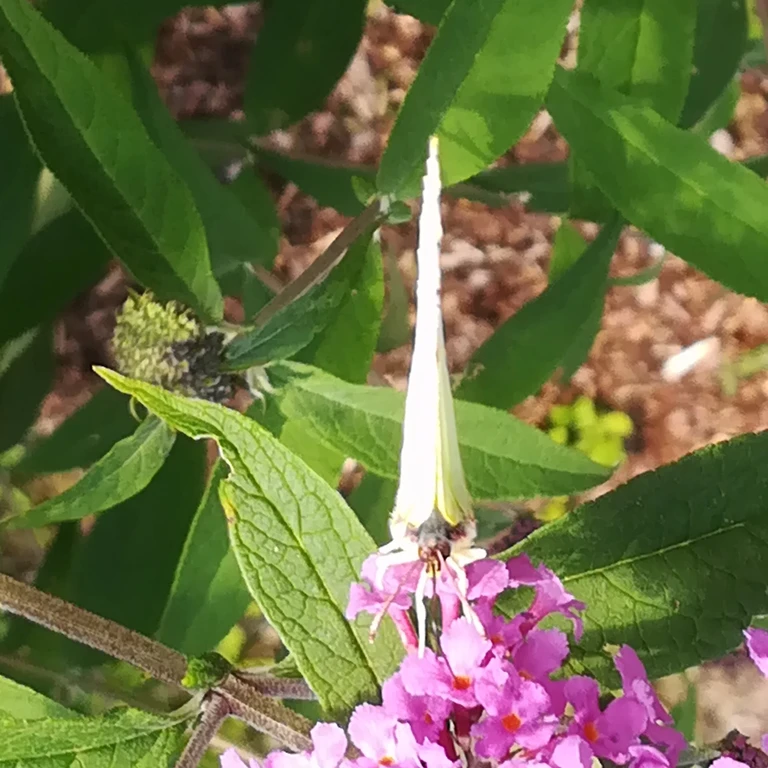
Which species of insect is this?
Gonepteryx rhamni
